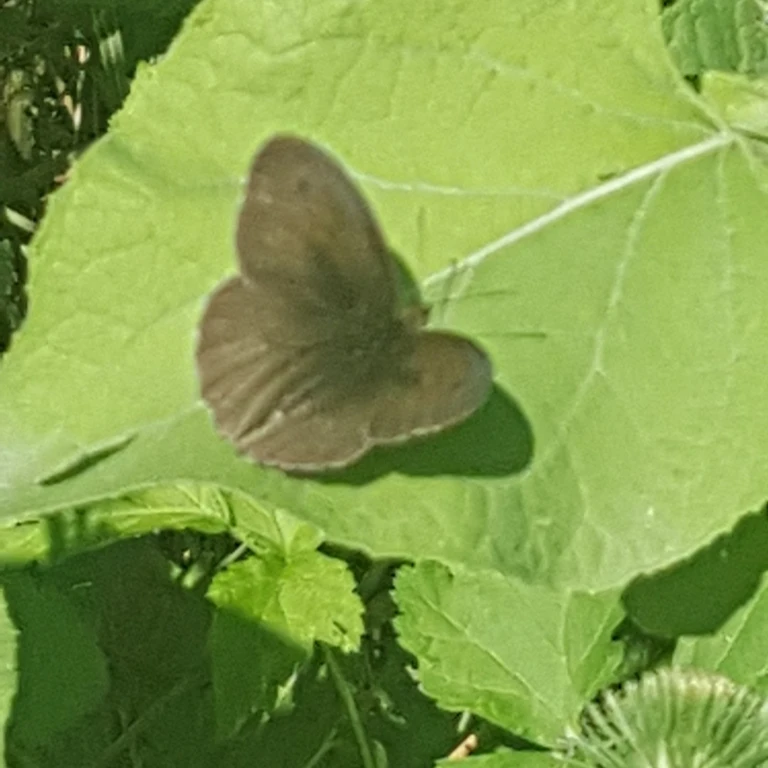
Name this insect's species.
Maniola jurtina
